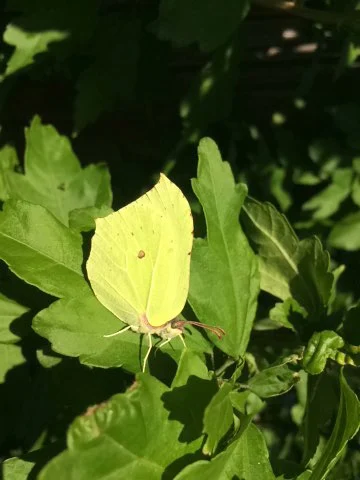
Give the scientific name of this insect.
Gonepteryx rhamni
